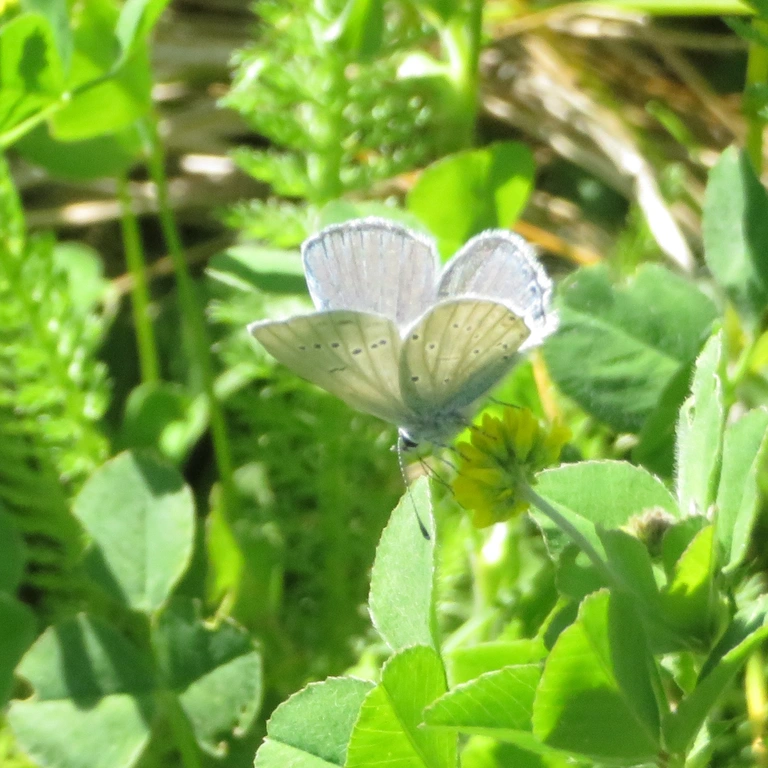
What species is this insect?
Cupido decolorata (also Elkalyce decolorata)
